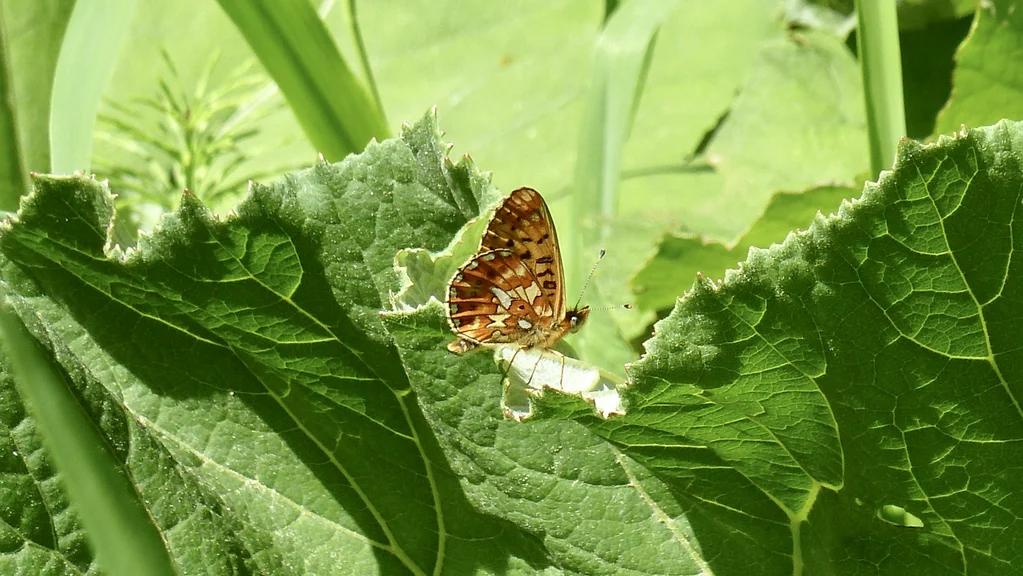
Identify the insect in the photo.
Boloria euphrosyne (also Clossiana euphrosyne)
